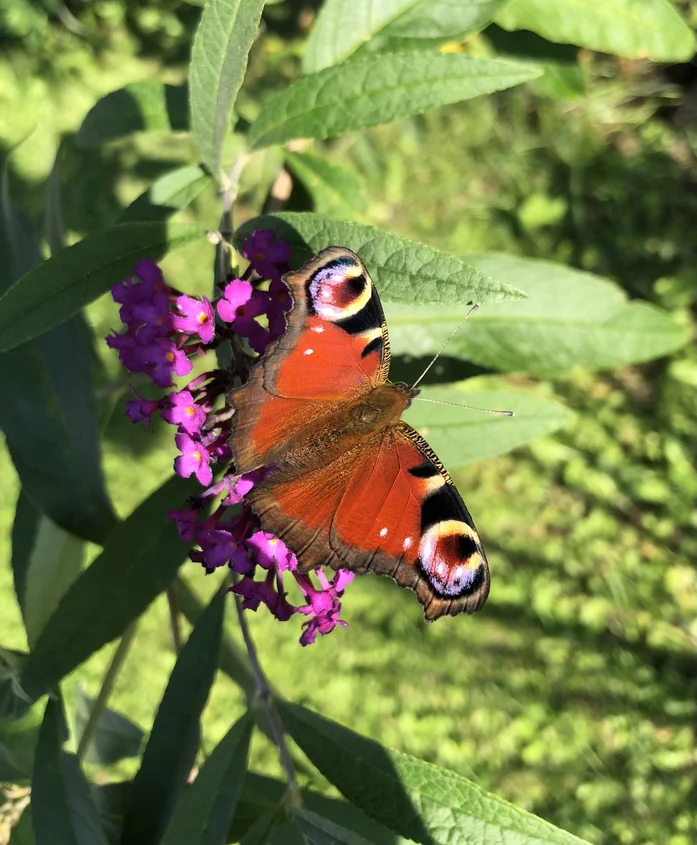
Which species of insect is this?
Aglais io
